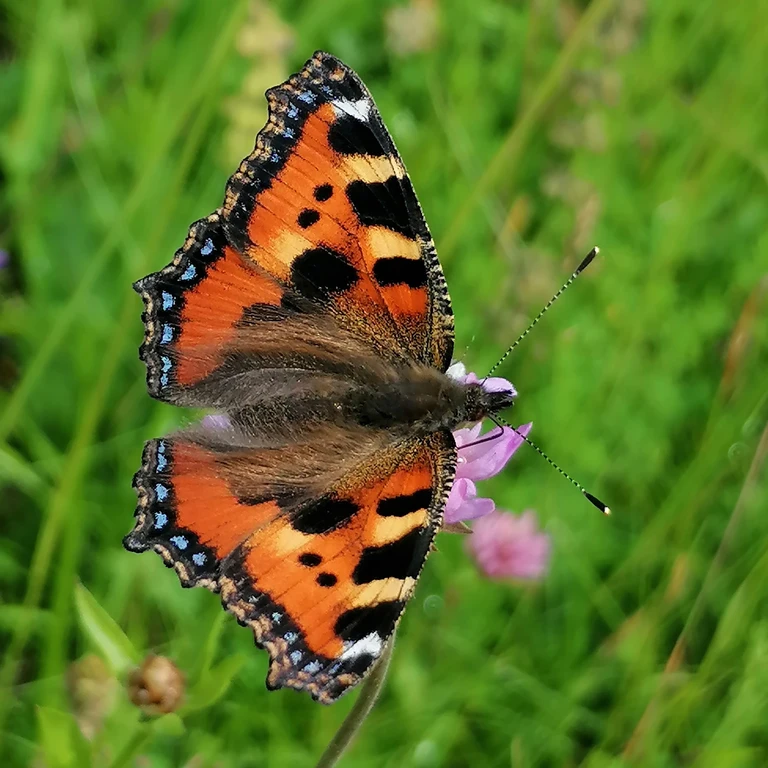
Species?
Aglais urticae
